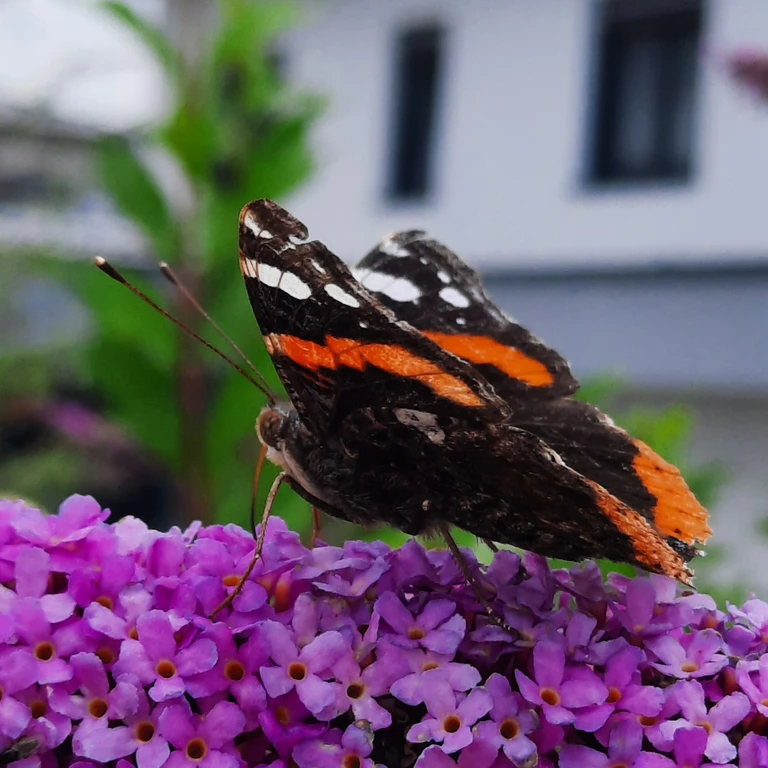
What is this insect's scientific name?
Vanessa atalanta
